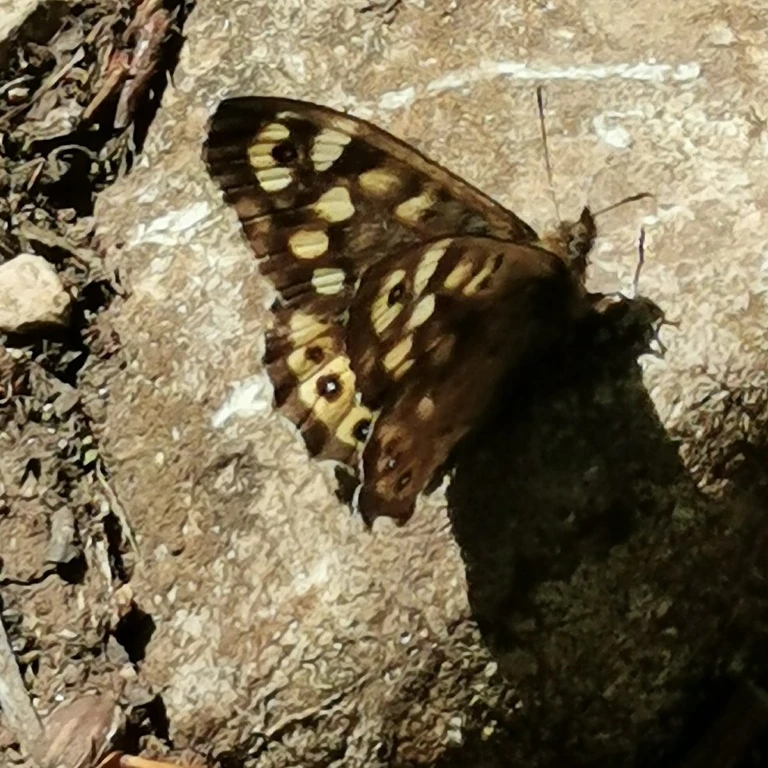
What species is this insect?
Pararge aegeria
